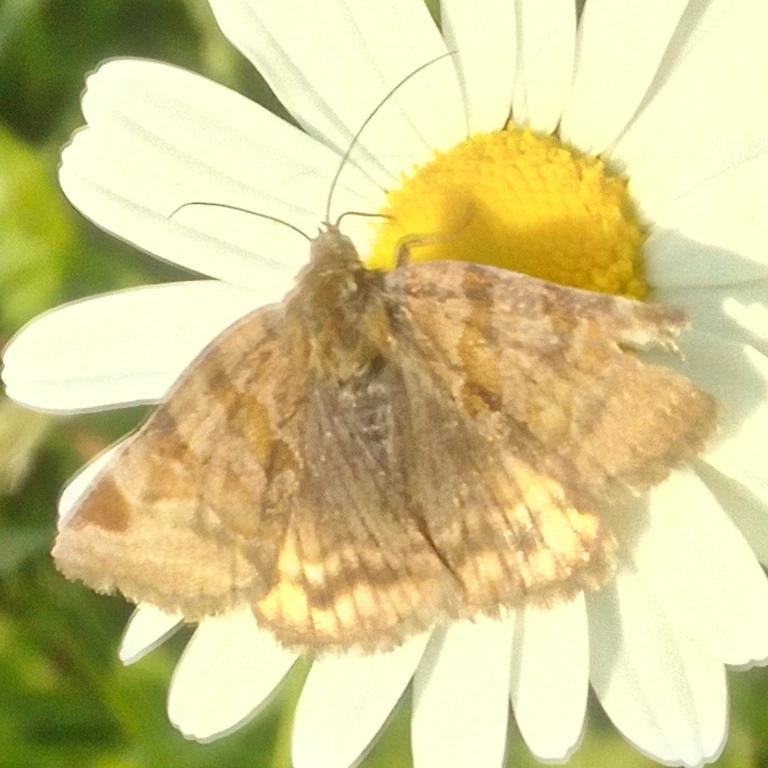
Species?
Euclidia glyphica
